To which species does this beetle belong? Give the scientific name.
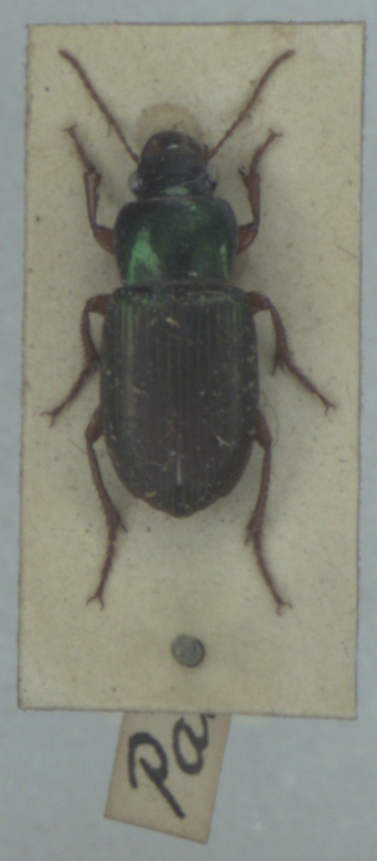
Harpalus affinis
